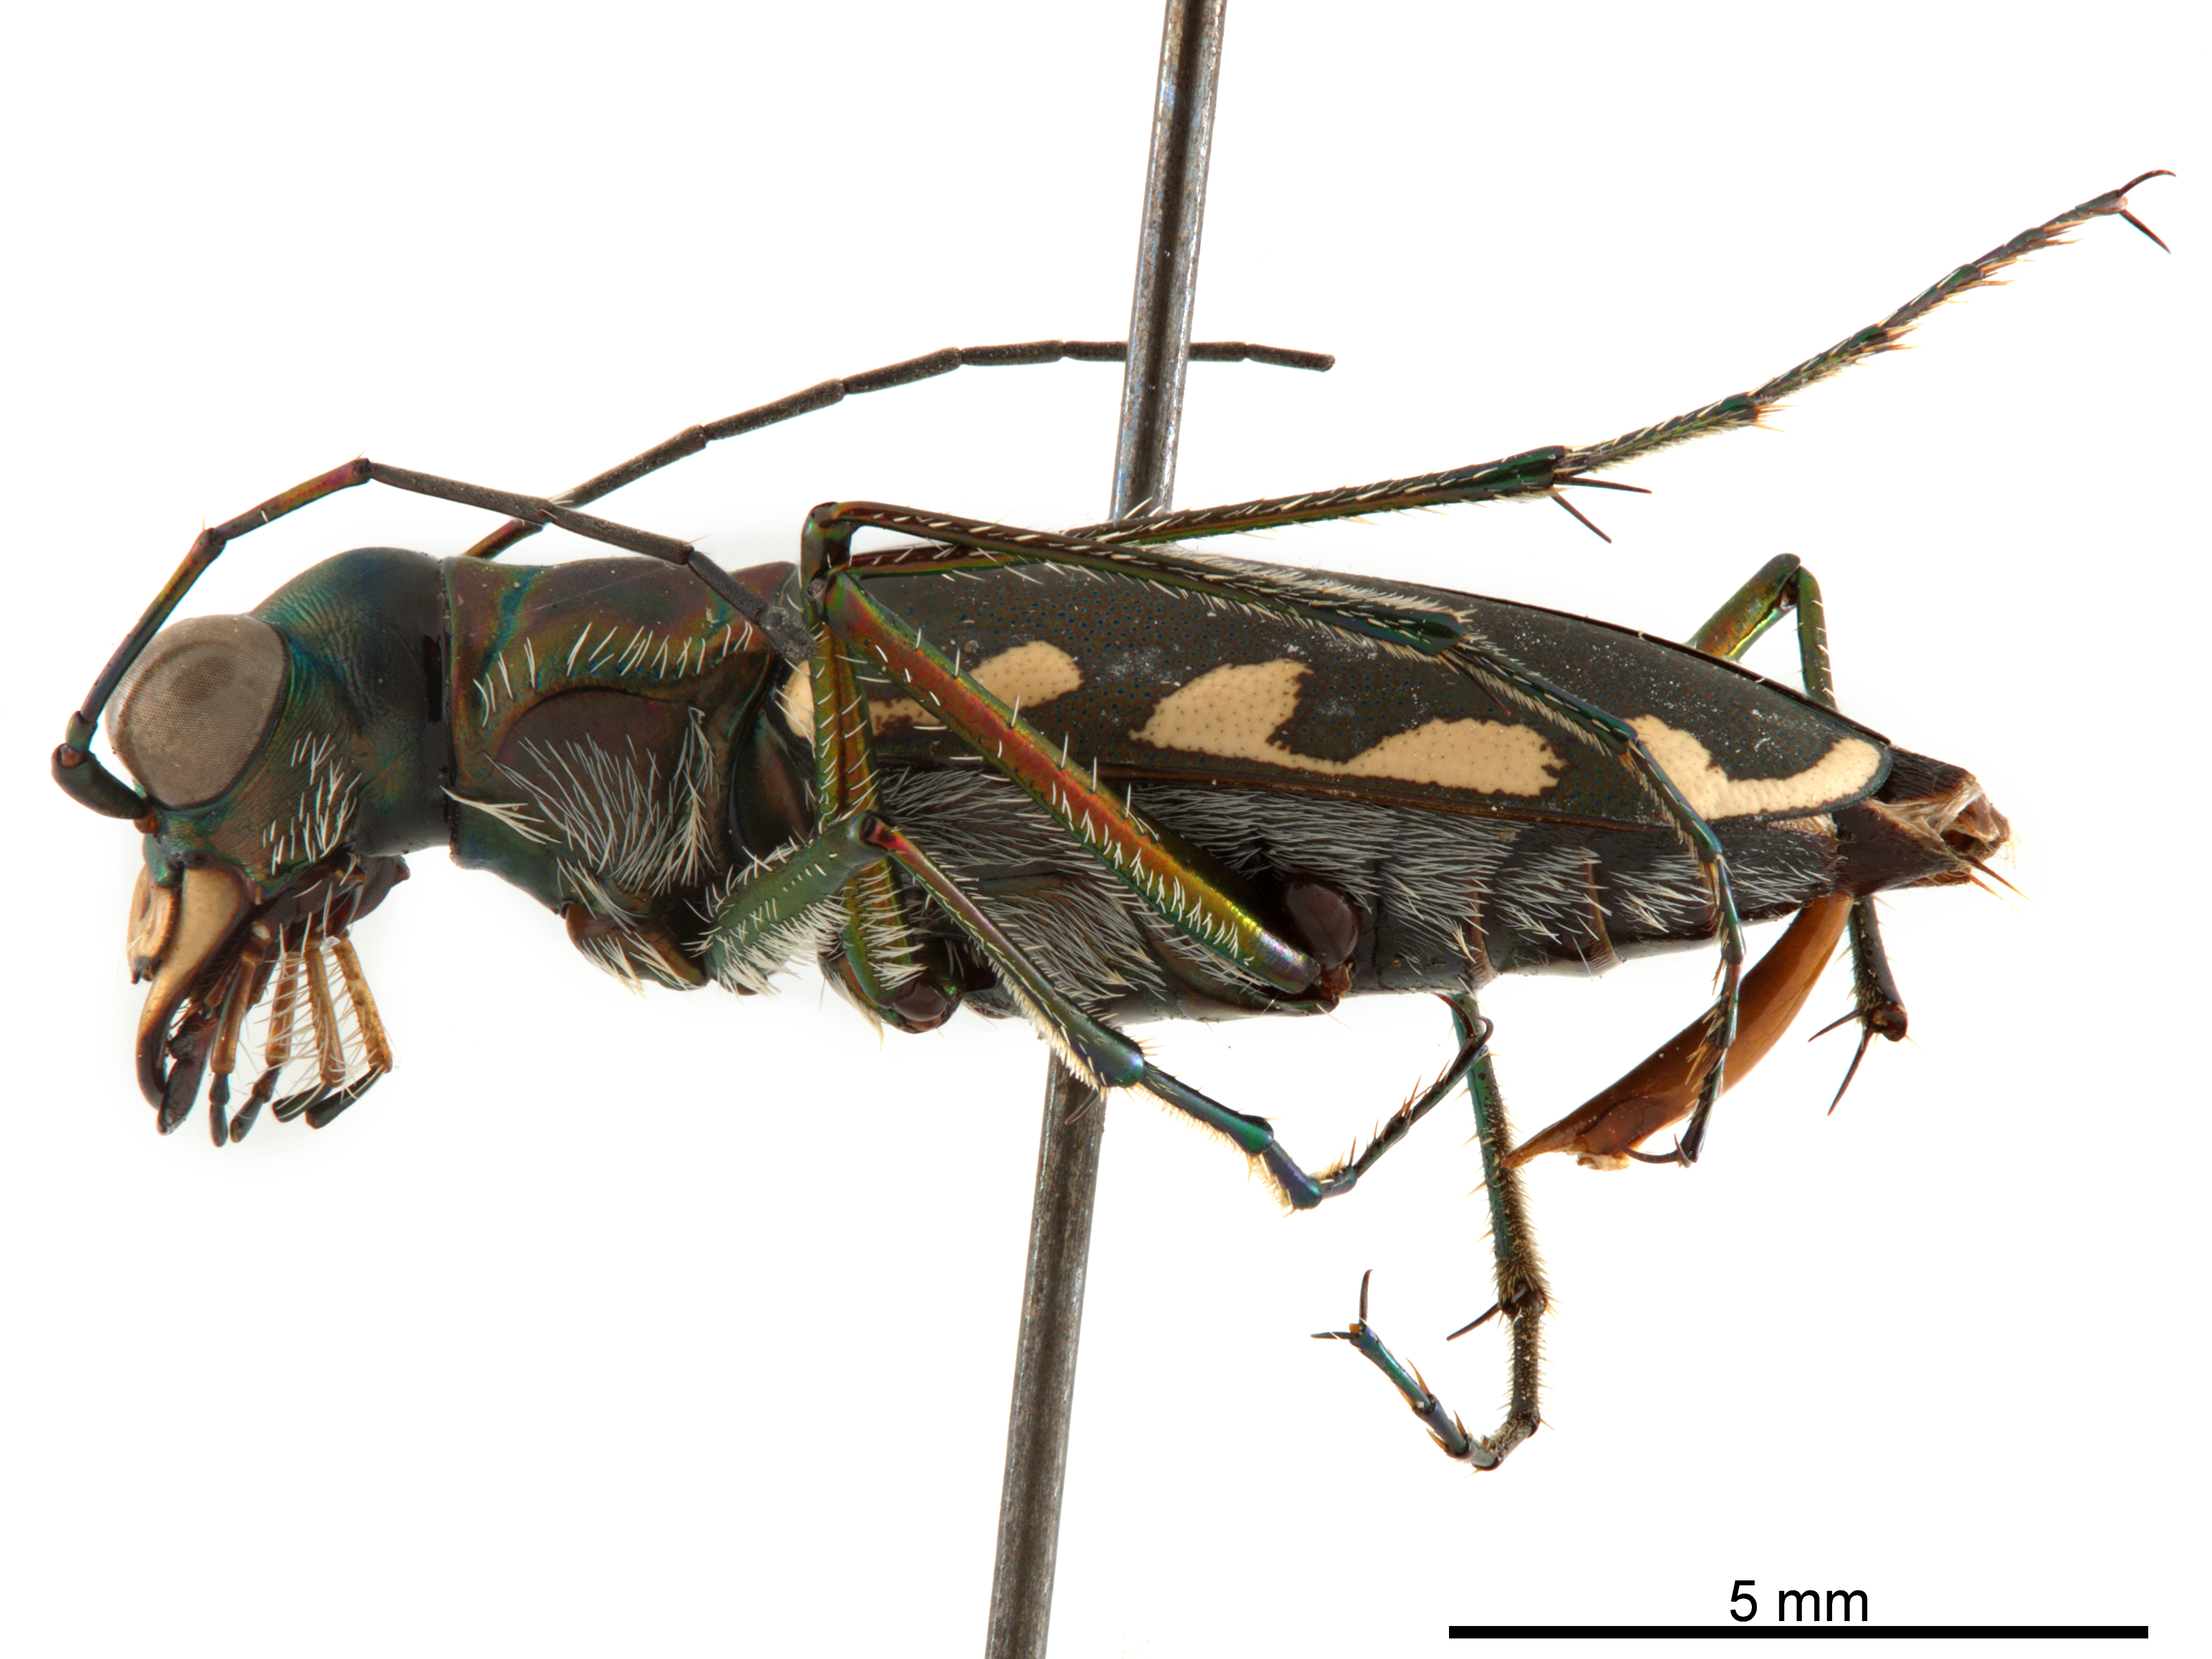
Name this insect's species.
Lophyridia decemguttata (also Calomera decemguttata)
